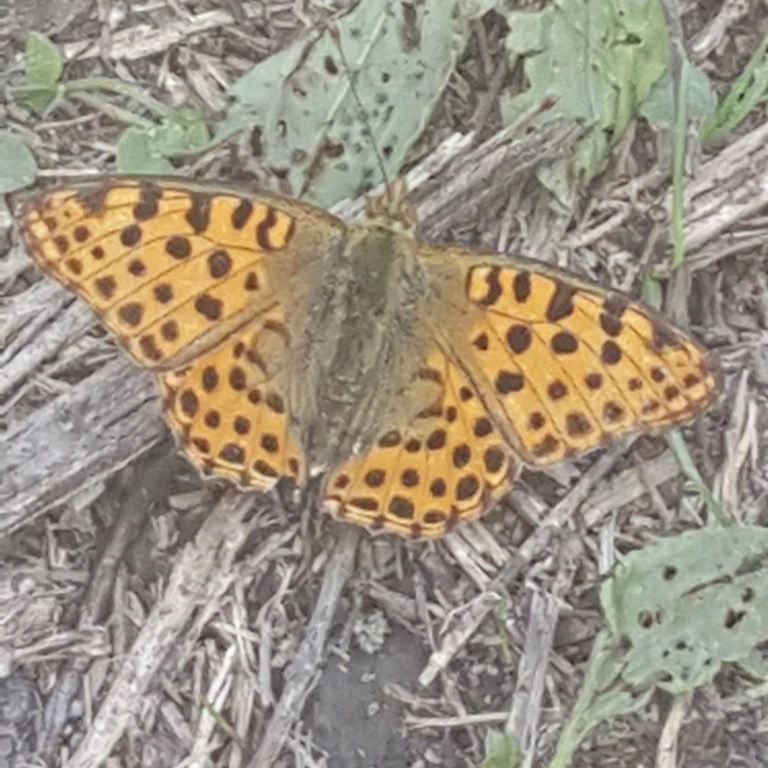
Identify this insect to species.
Issoria lathonia
